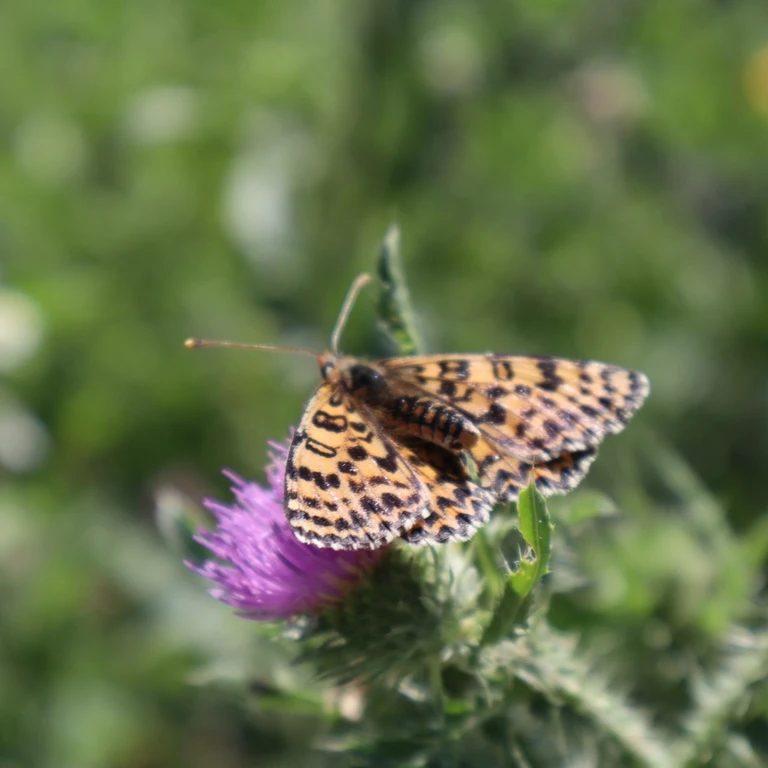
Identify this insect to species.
Melitaea didyma
